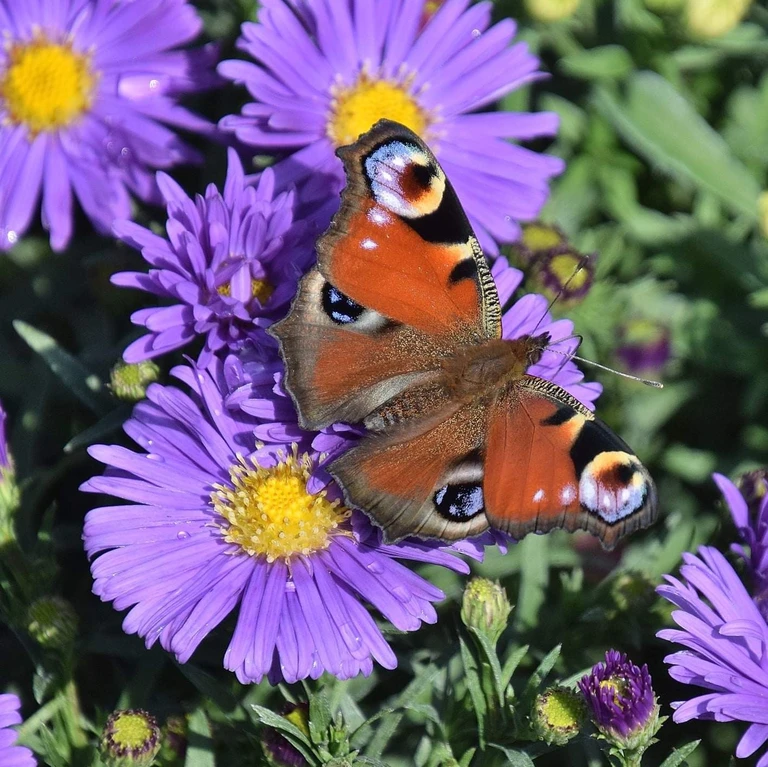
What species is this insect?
Aglais io
